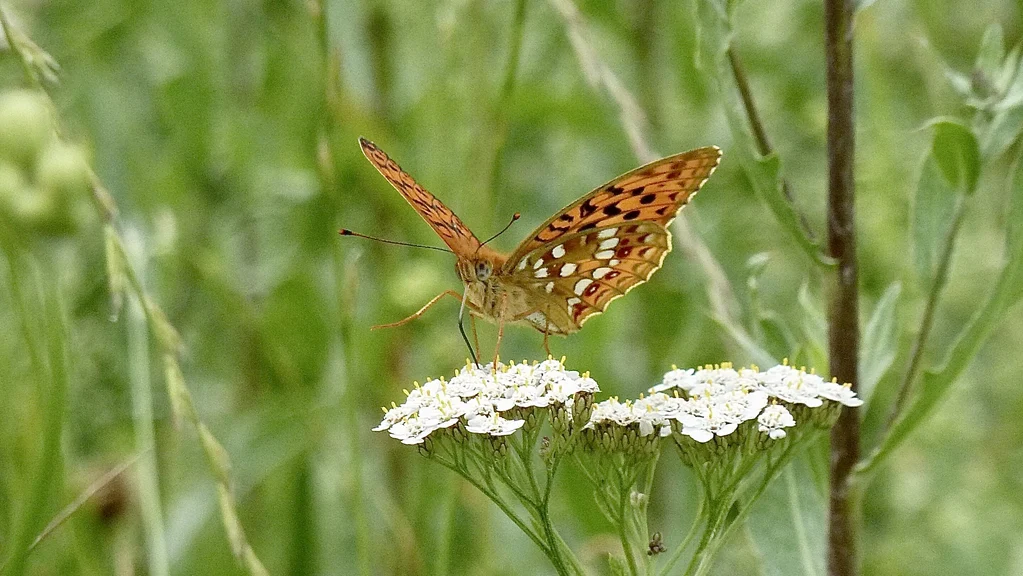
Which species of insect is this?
Fabriciana adippe
